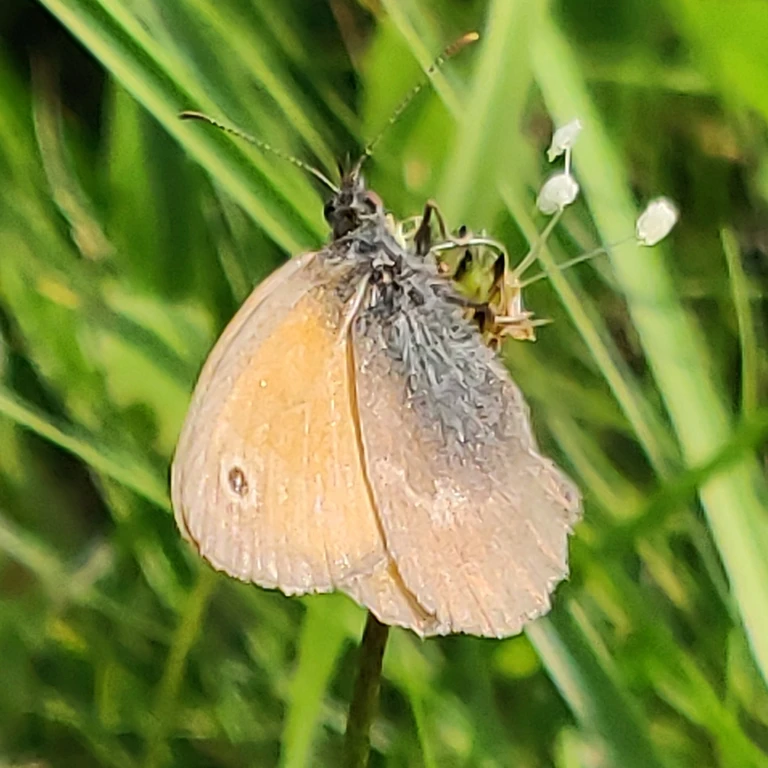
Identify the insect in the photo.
Coenonympha pamphilus
